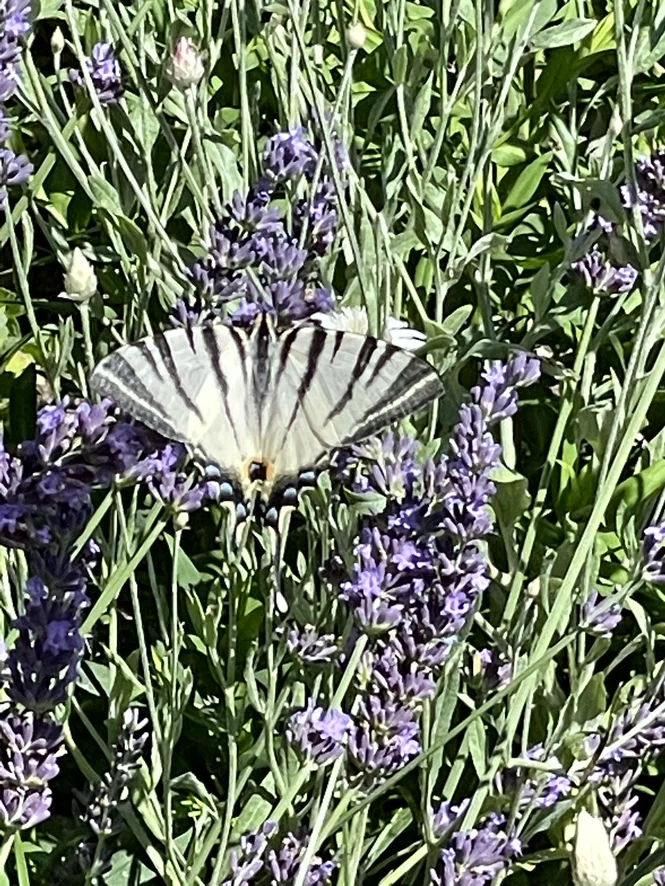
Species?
Iphiclides podalirius
